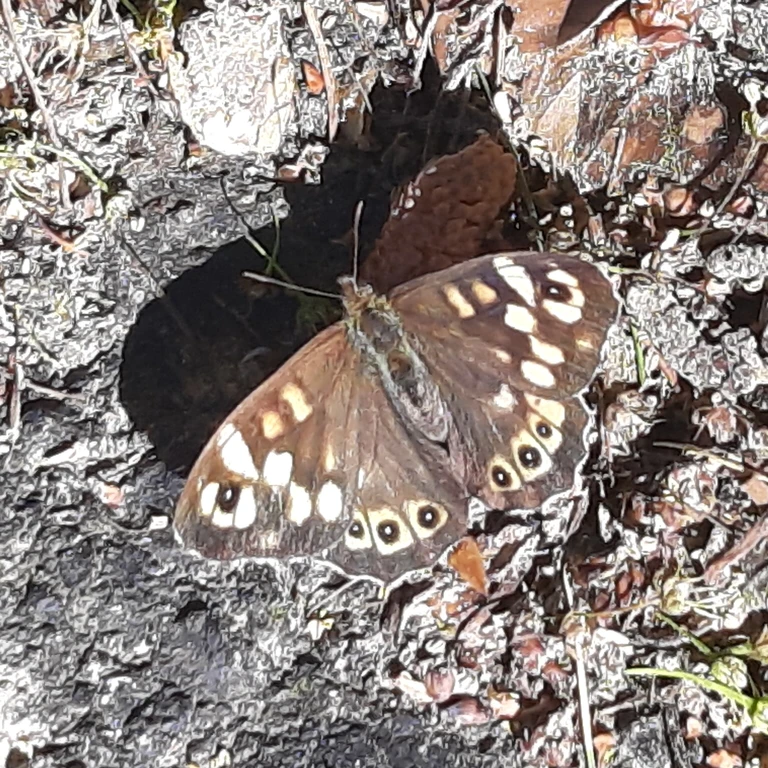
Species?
Pararge aegeria
